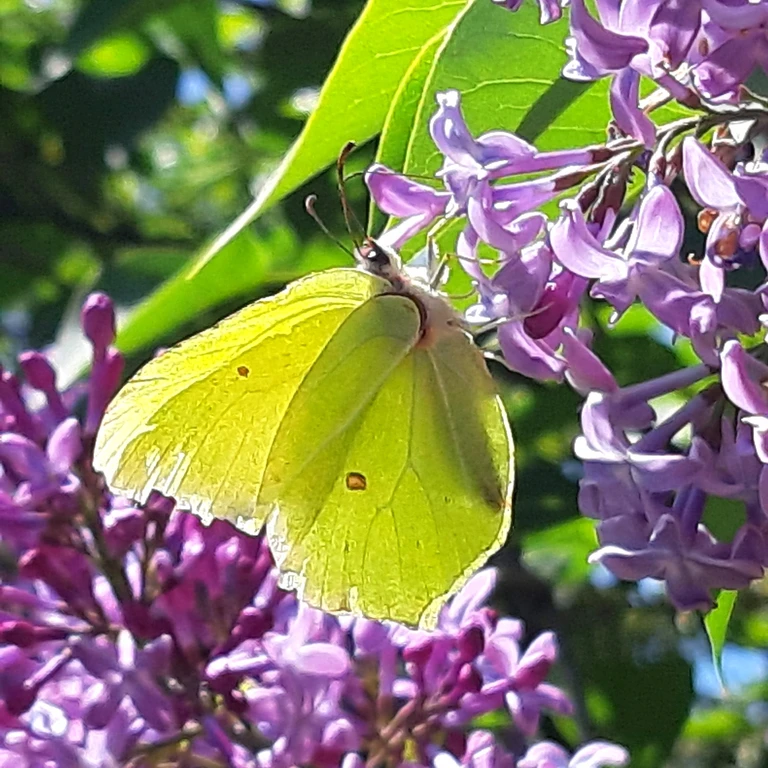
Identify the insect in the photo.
Gonepteryx rhamni
